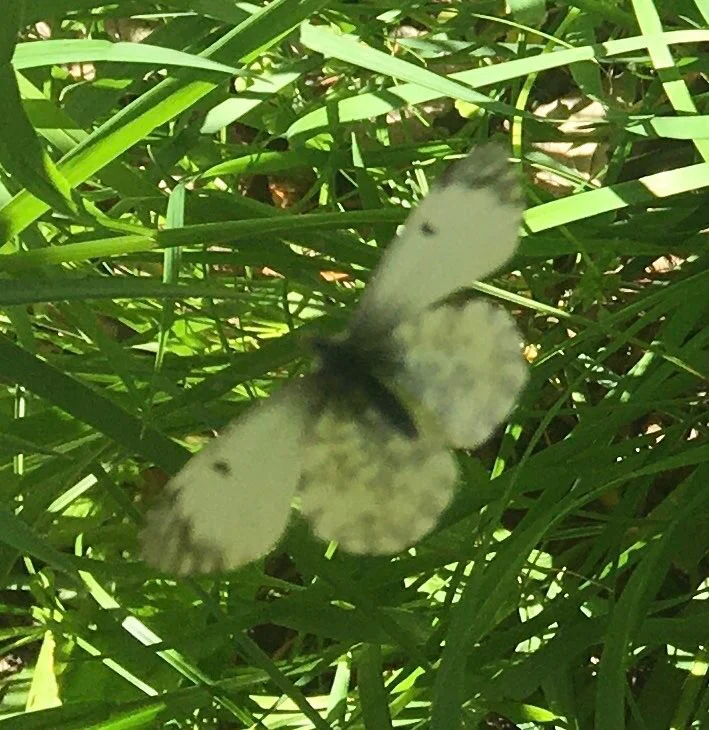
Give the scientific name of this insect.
Anthocharis cardamines
